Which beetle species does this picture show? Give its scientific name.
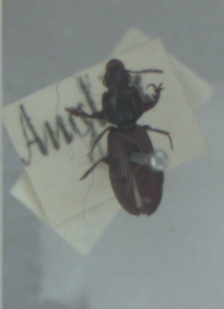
Clivina collaris
